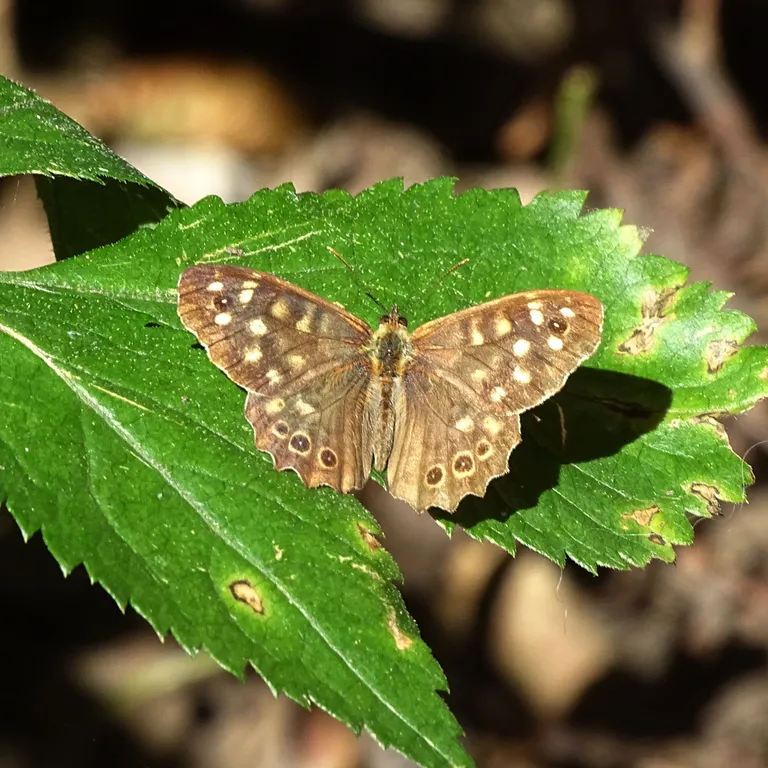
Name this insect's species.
Pararge aegeria
